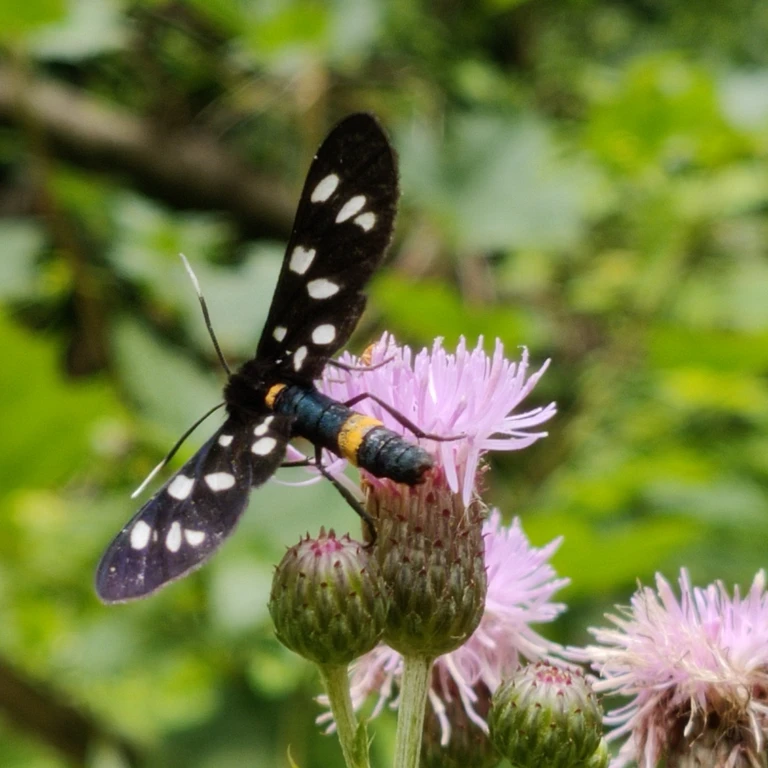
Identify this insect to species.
Amata phegea
